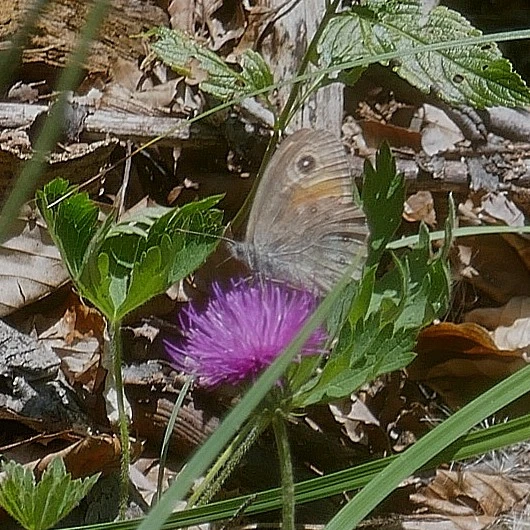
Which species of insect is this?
Lasiommata maera (also Pararge maera)
